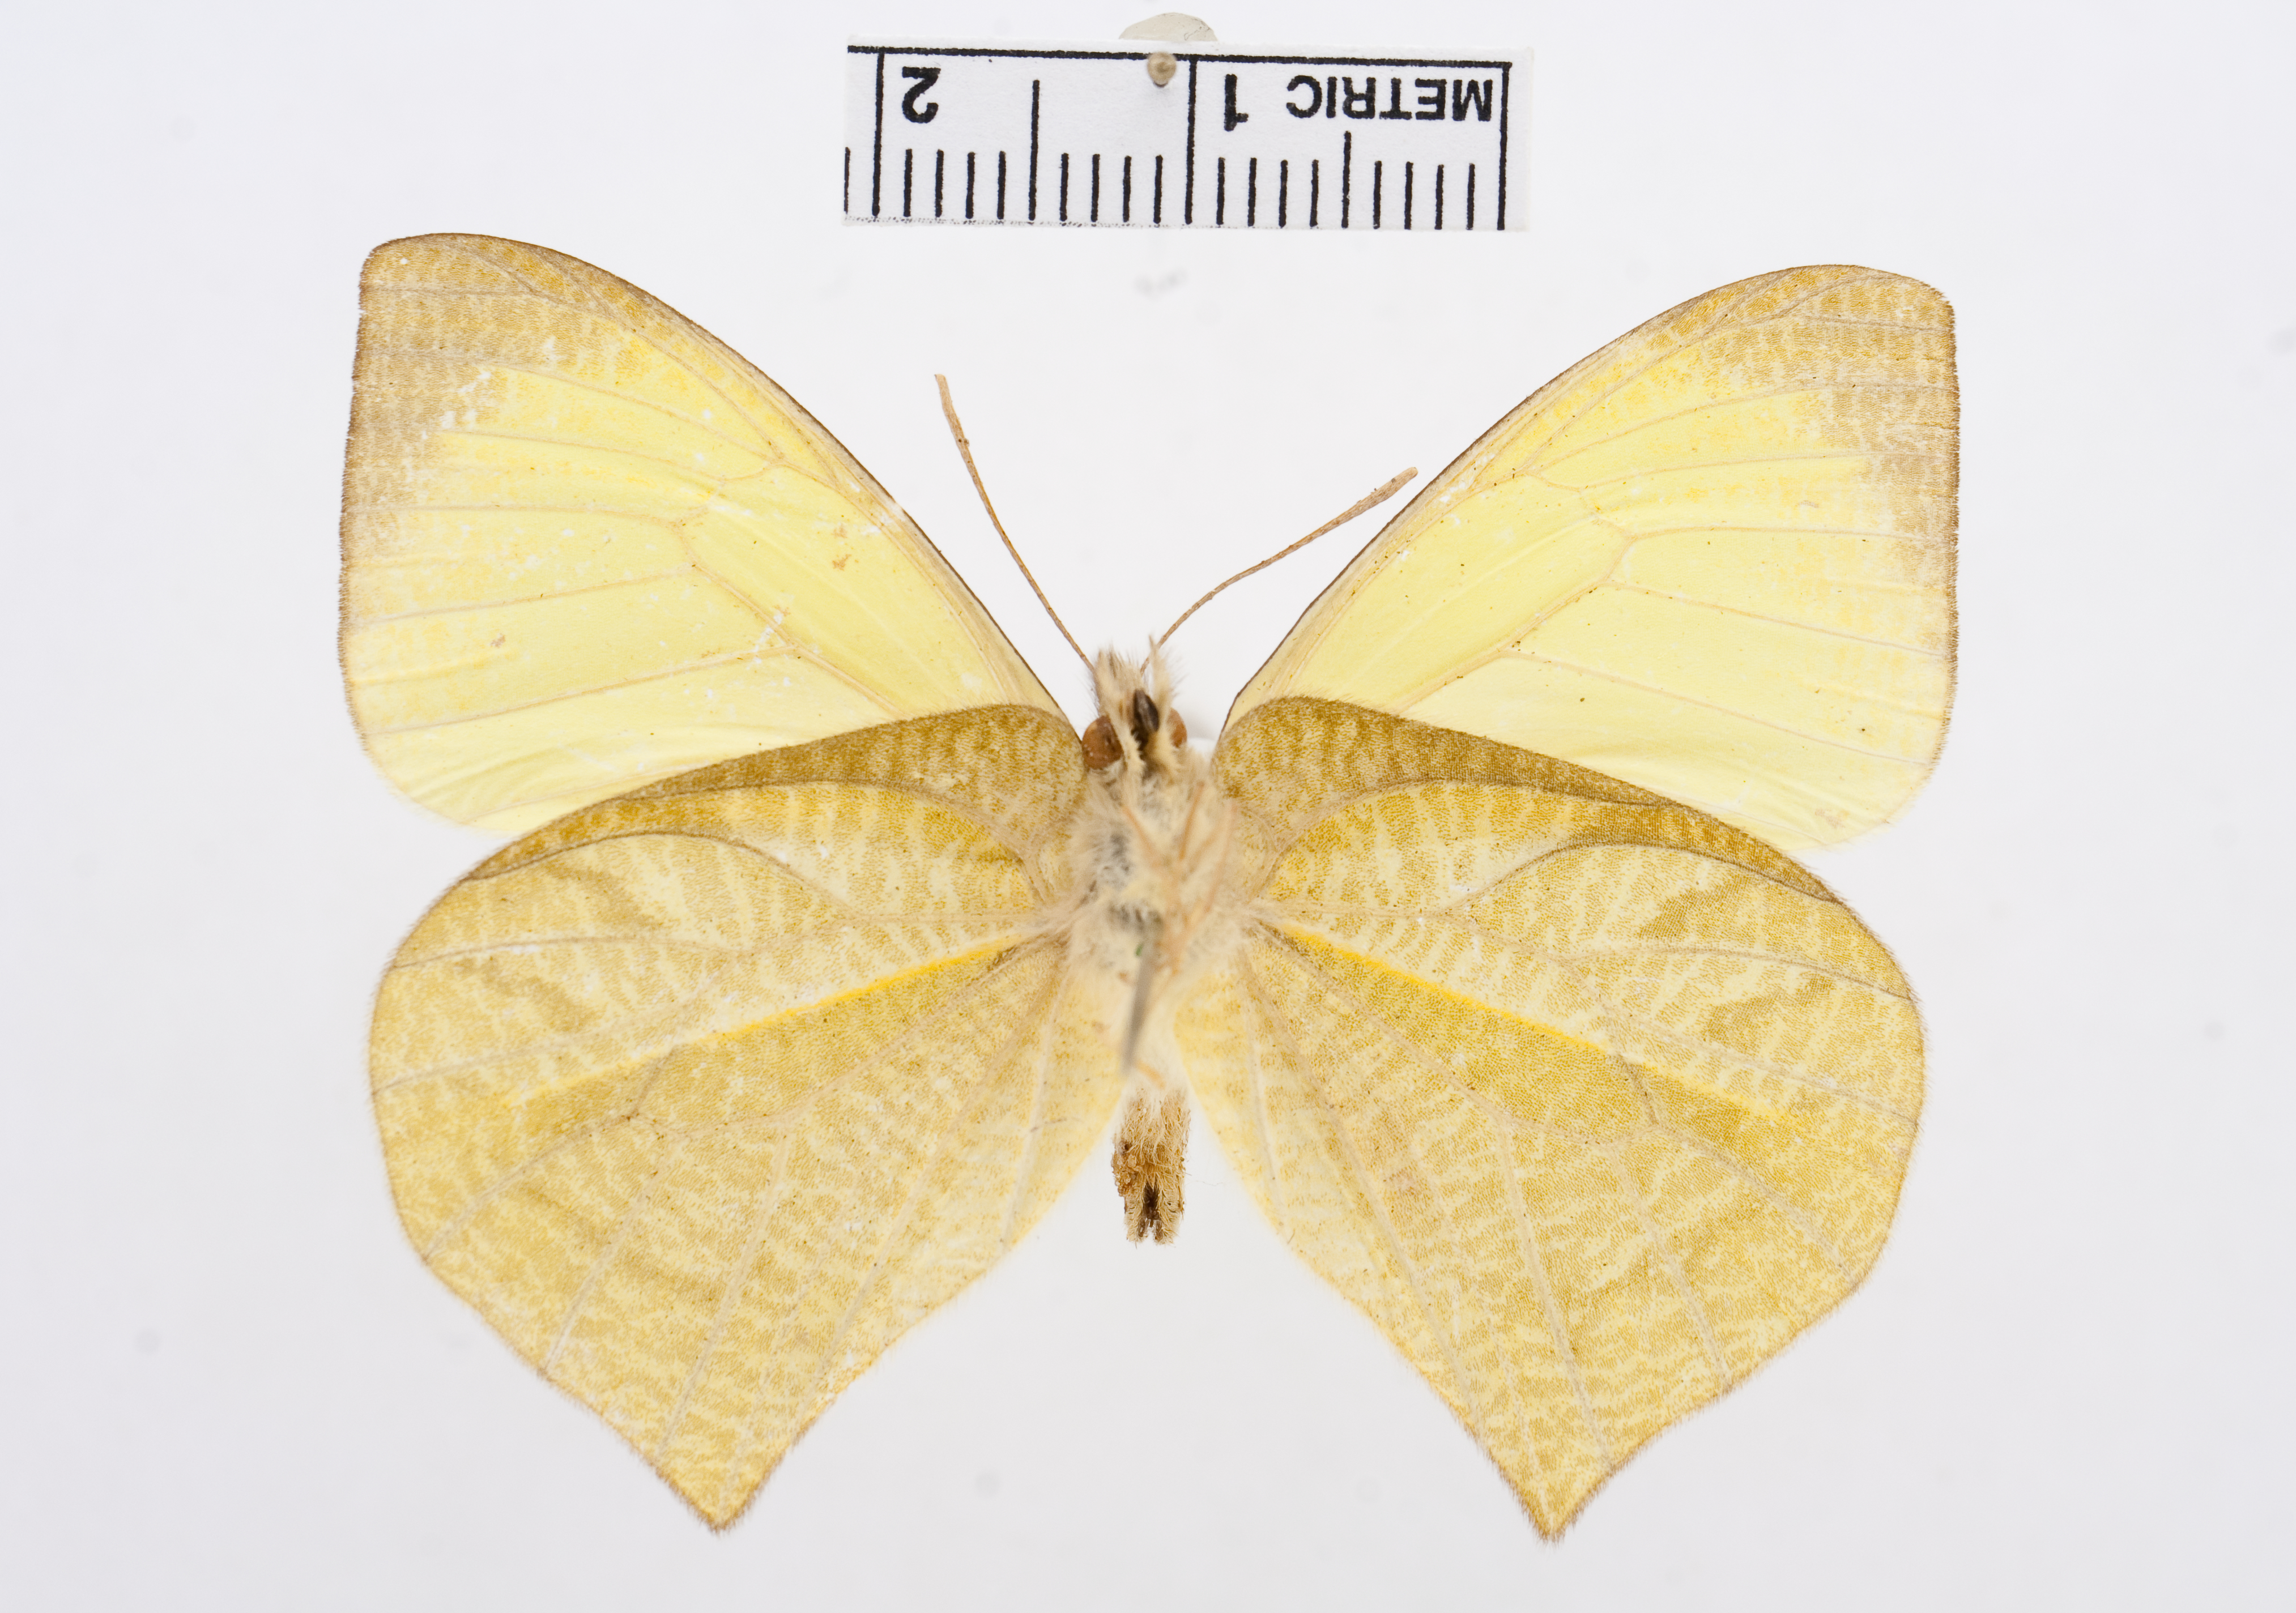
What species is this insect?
Mathania agasicles
